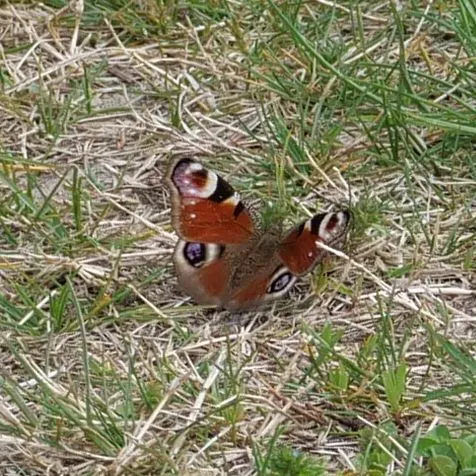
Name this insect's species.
Aglais io
